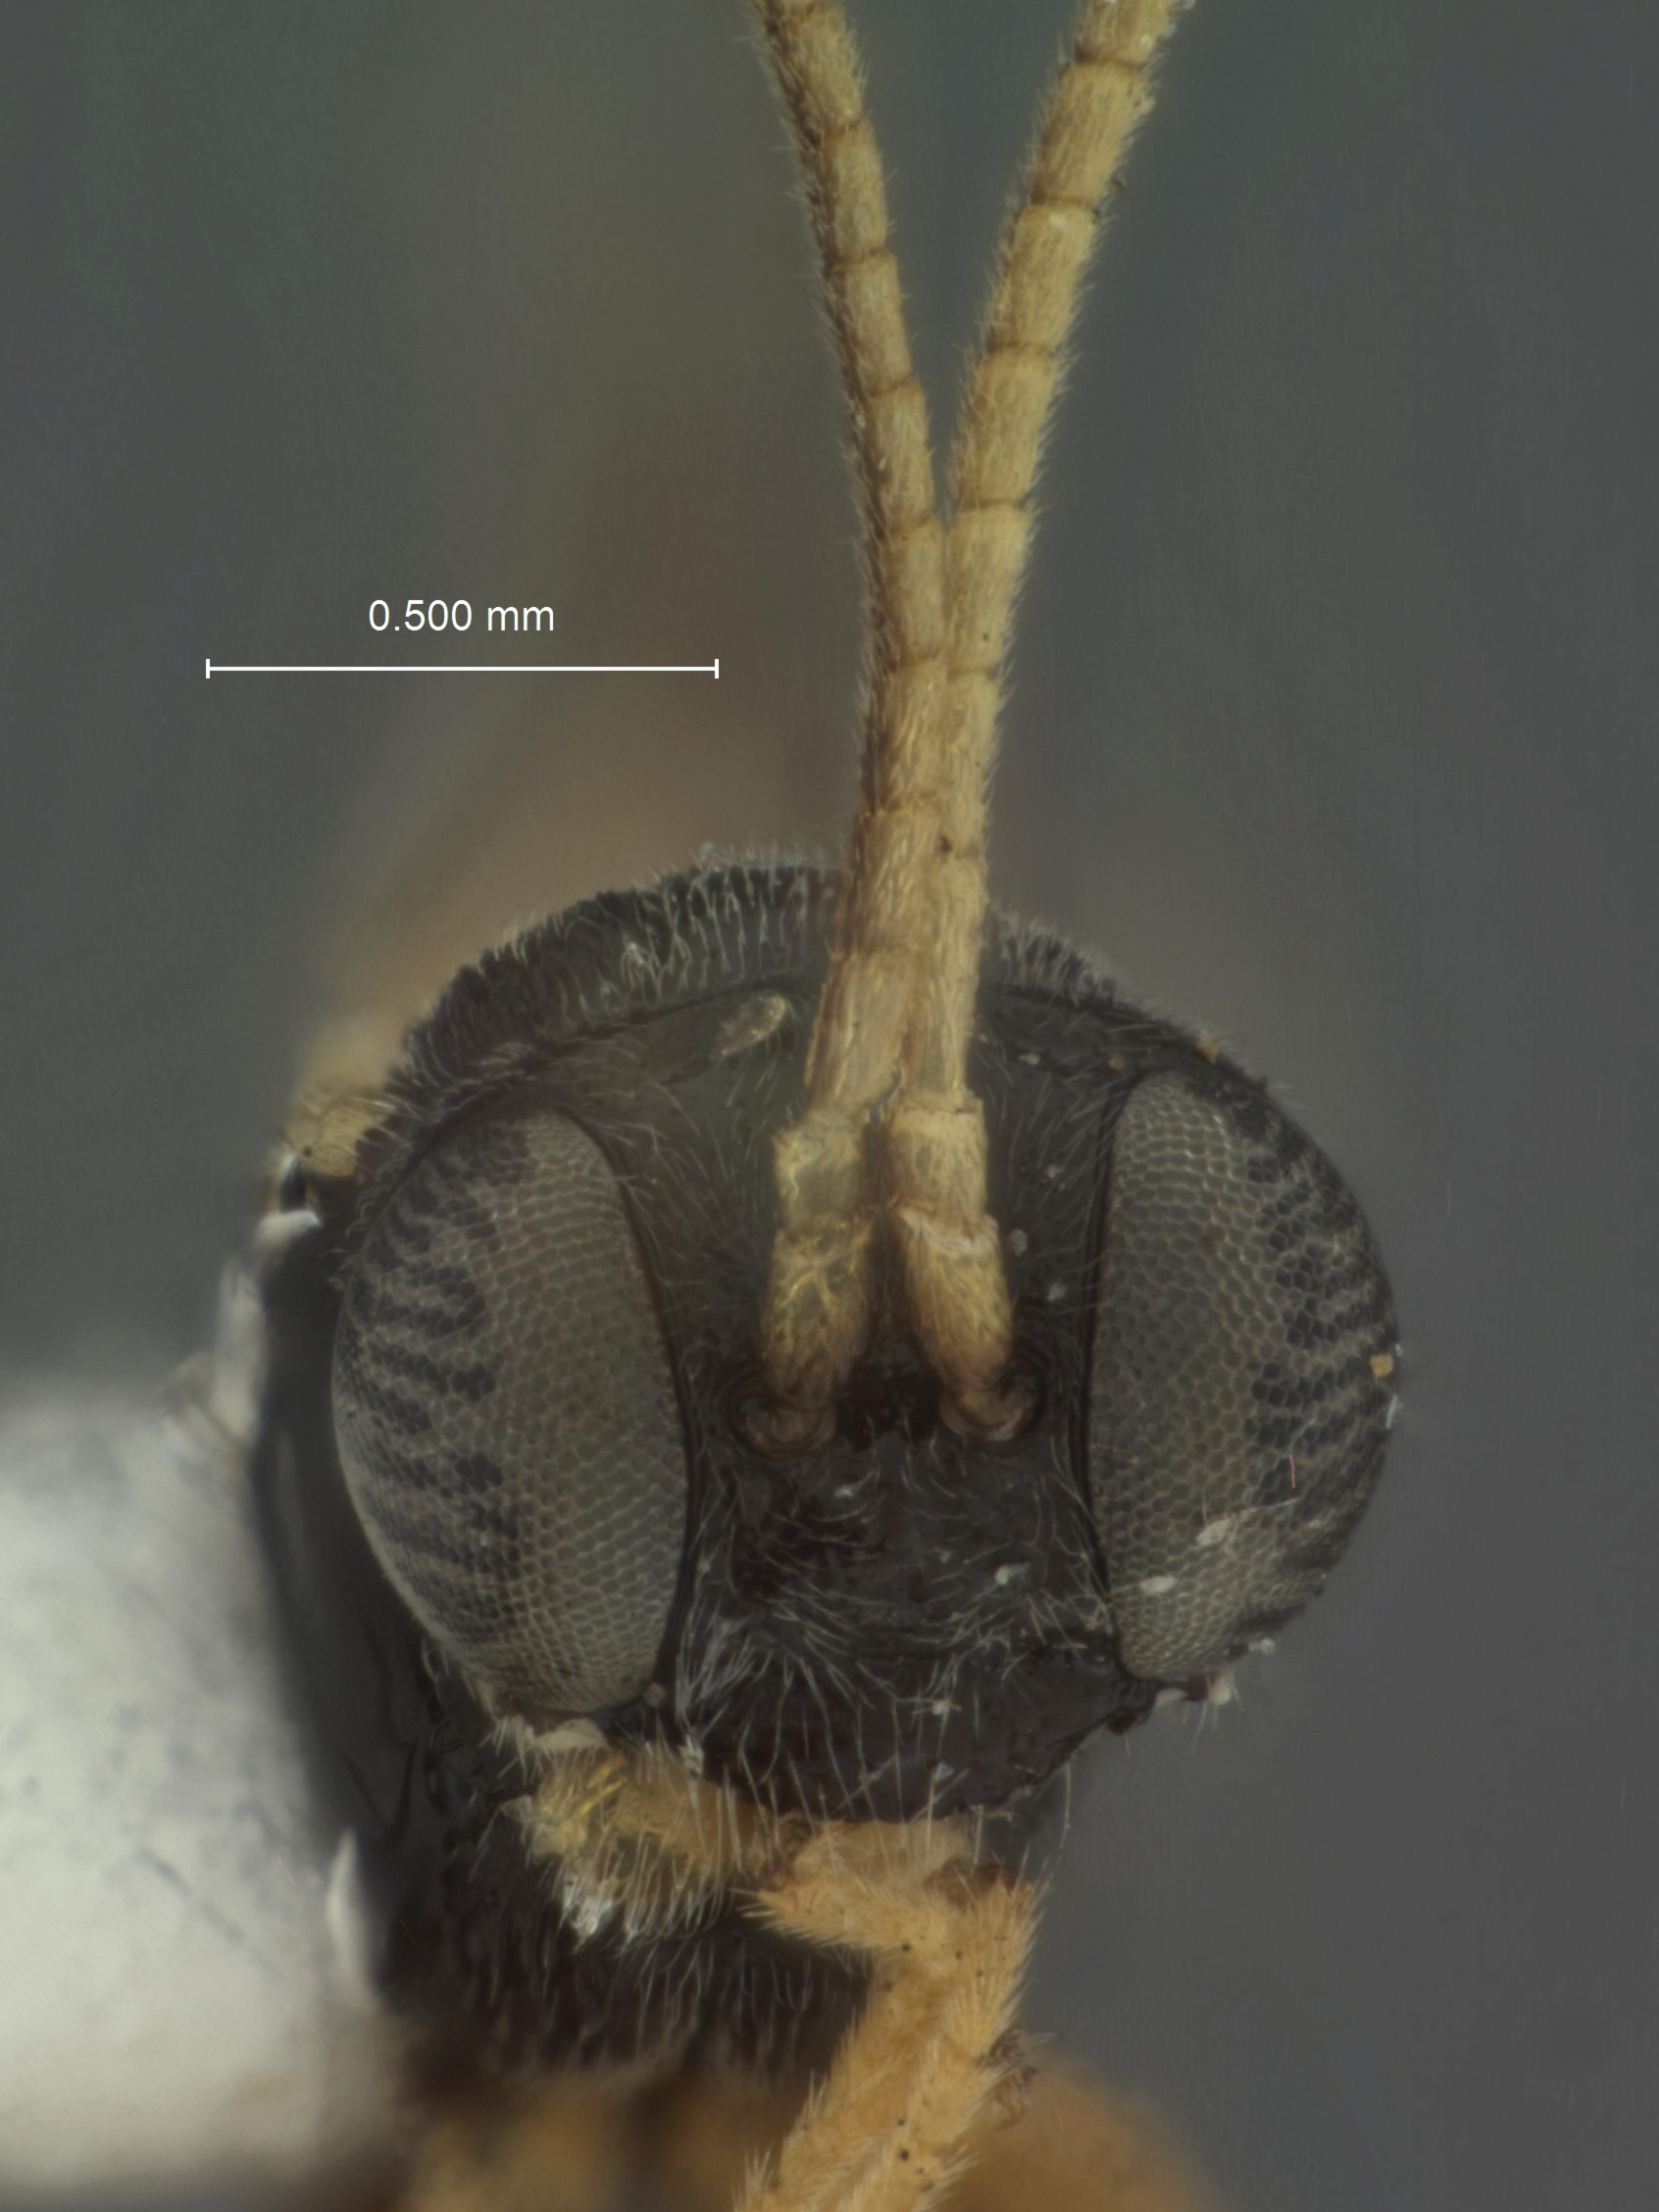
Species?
Scinascopus japonicus
